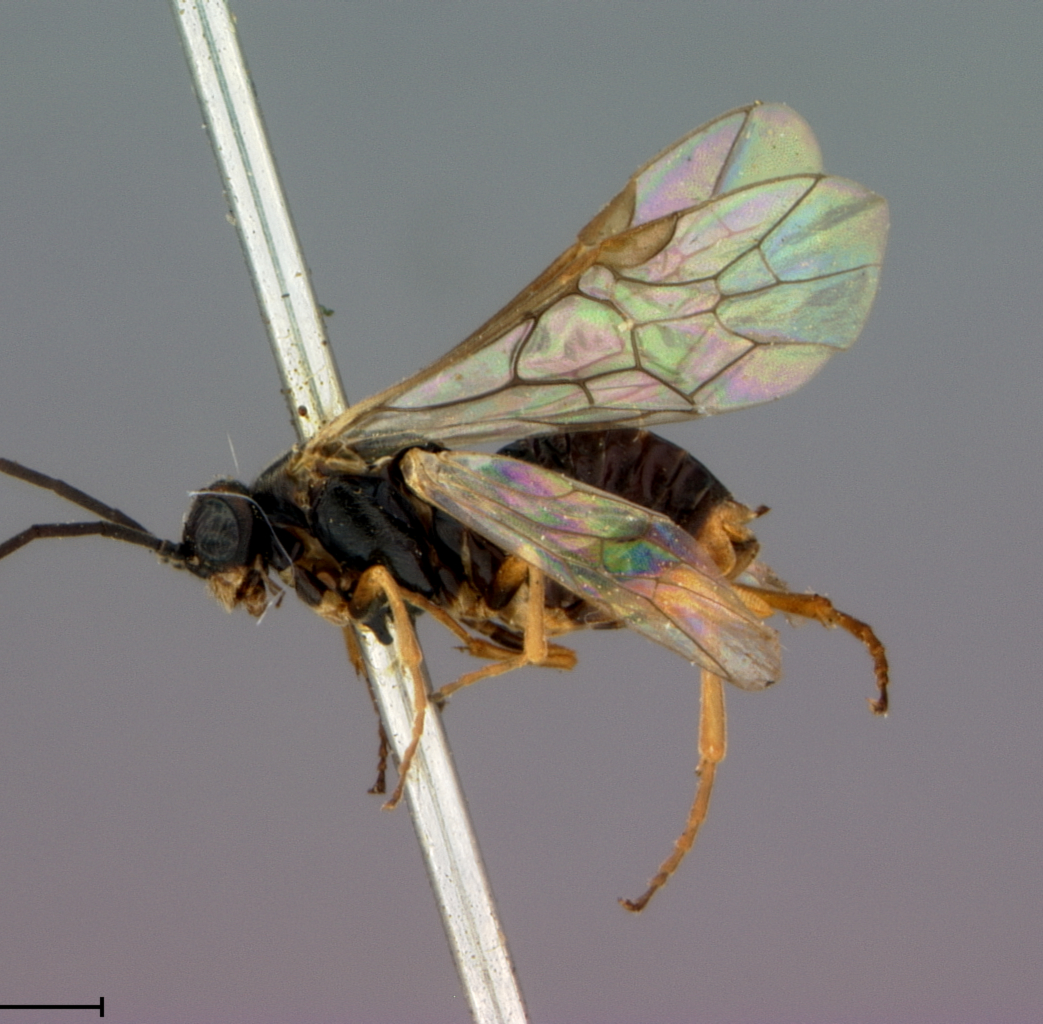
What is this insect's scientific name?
Pteronus hypomelas
